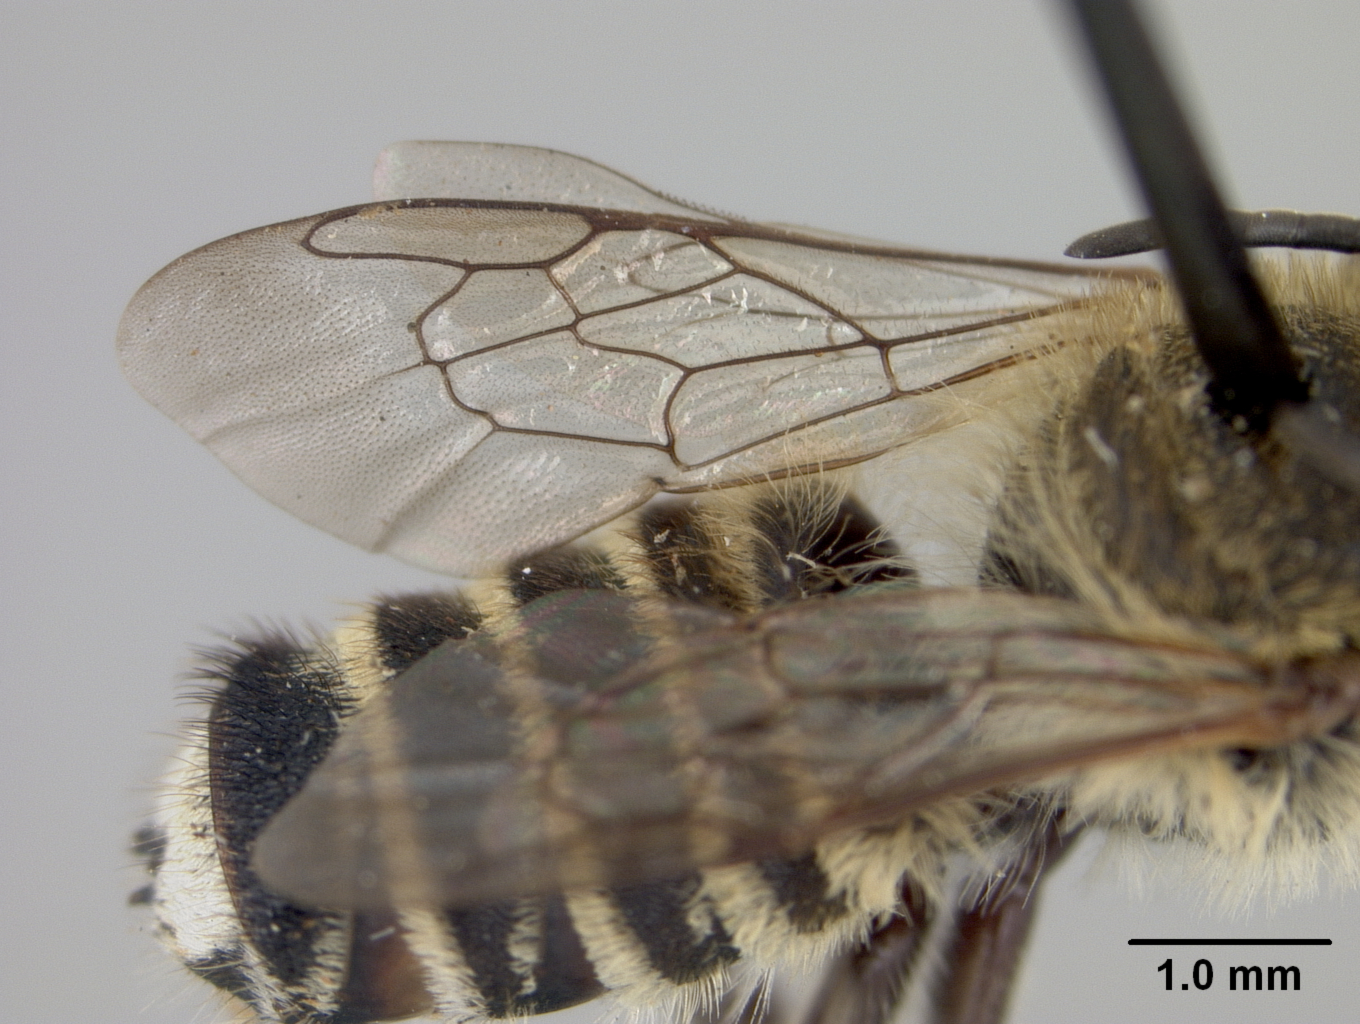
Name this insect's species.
Megachile timberlakei
